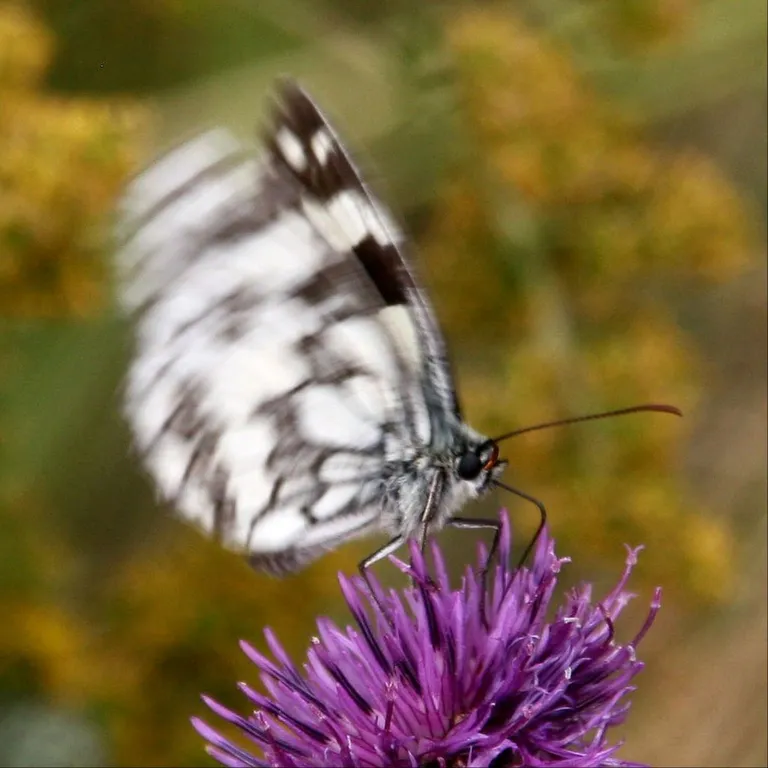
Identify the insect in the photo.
Melanargia galathea
